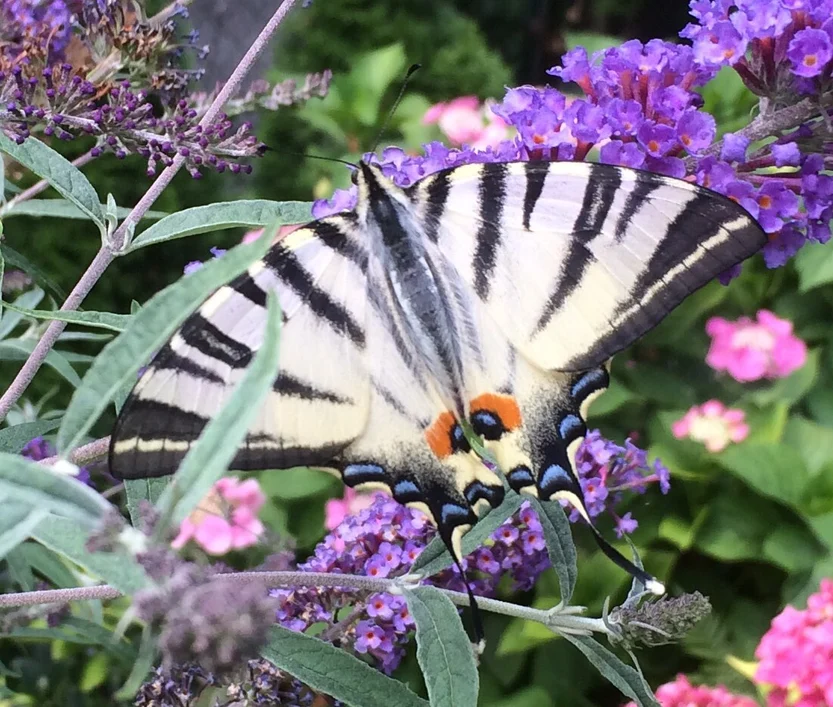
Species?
Iphiclides podalirius
